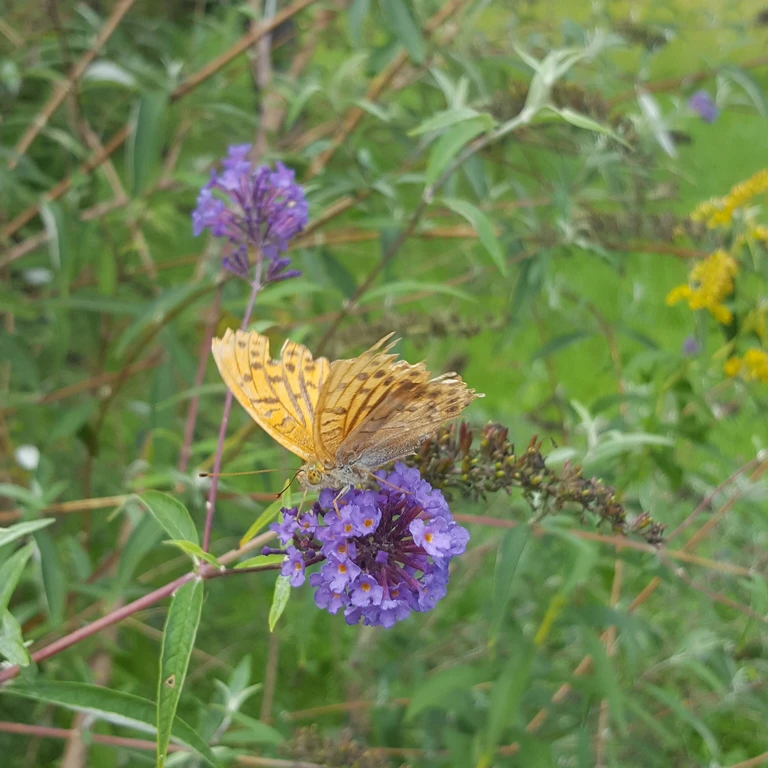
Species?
Argynnis paphia
